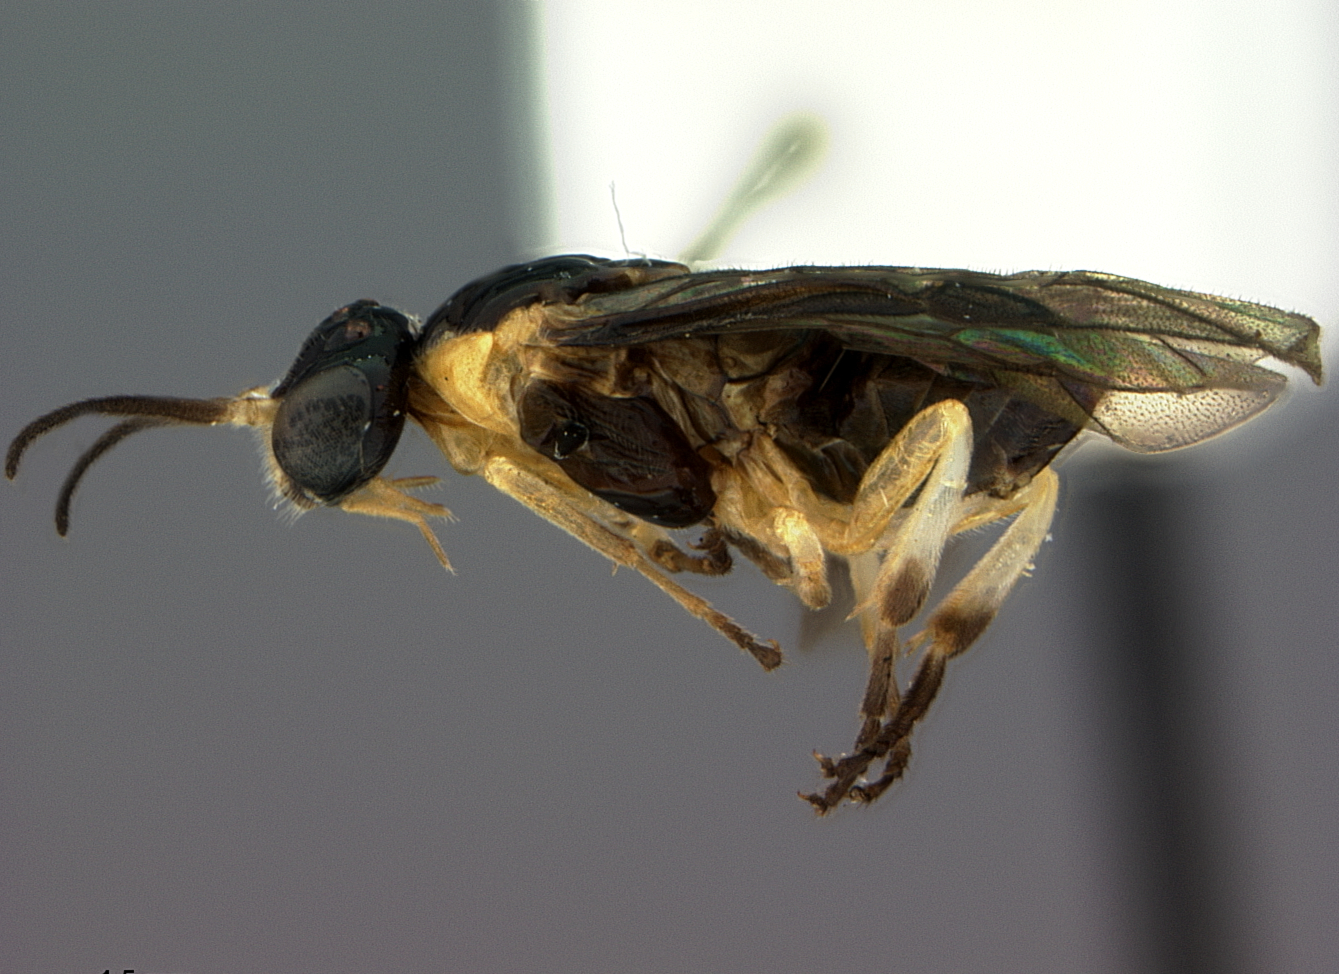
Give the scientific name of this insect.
Hemidianeura dominicaensis
